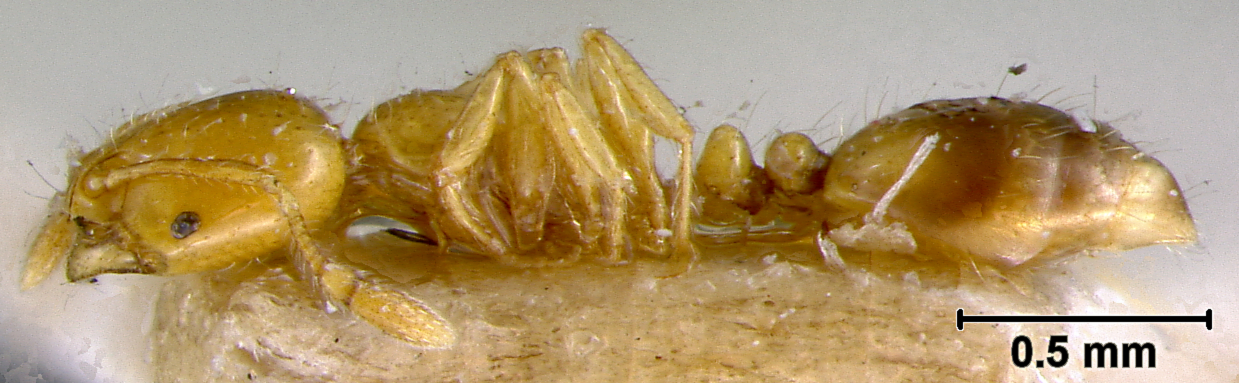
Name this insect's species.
Solenopsis bruchi
